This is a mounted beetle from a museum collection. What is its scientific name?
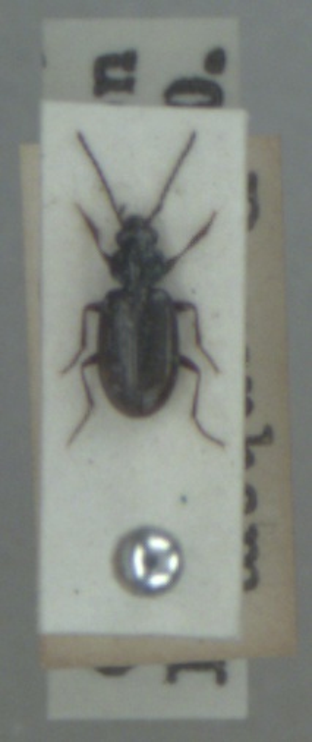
Bembidion aeneum
